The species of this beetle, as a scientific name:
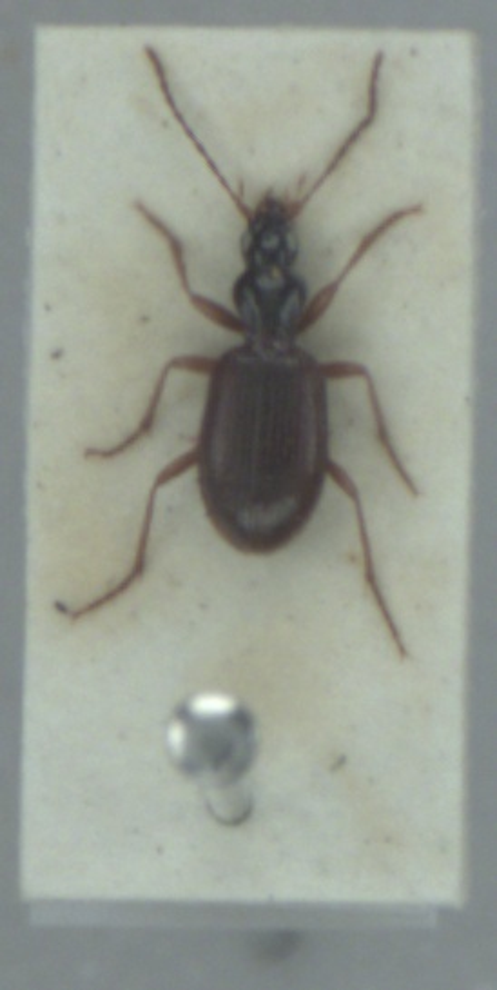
Oxypselaphus obscurus
